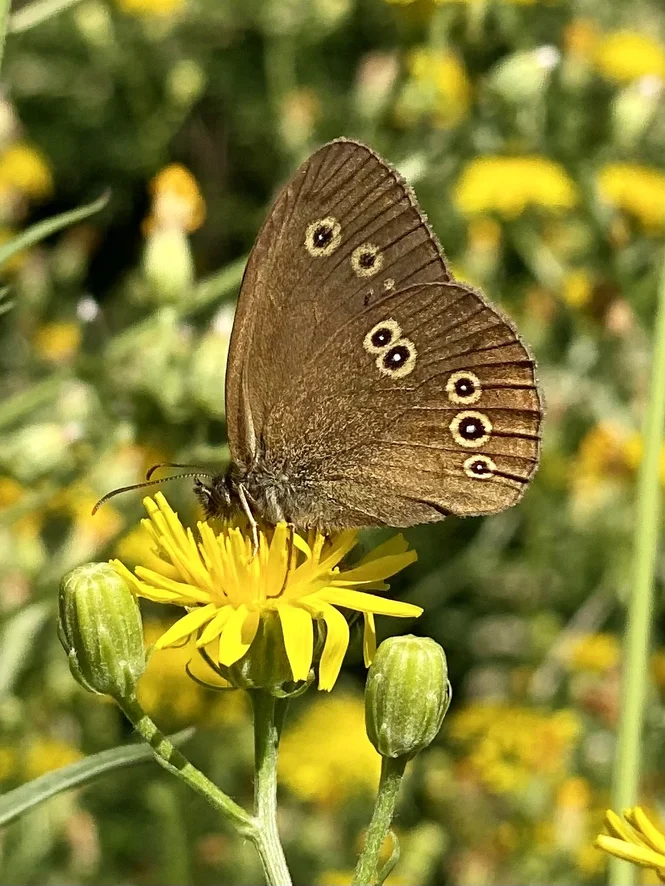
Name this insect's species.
Aphantopus hyperantus
